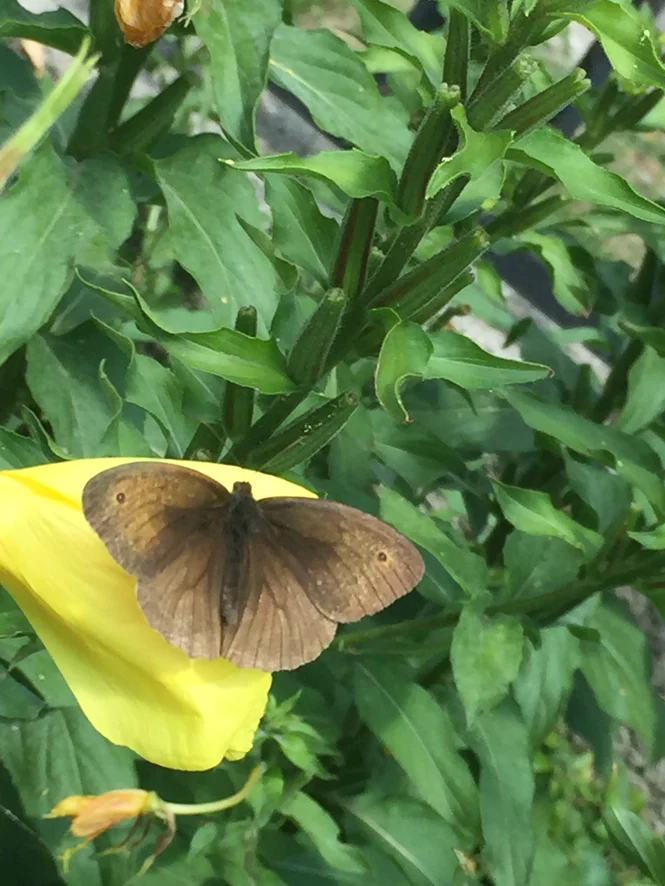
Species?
Maniola jurtina
